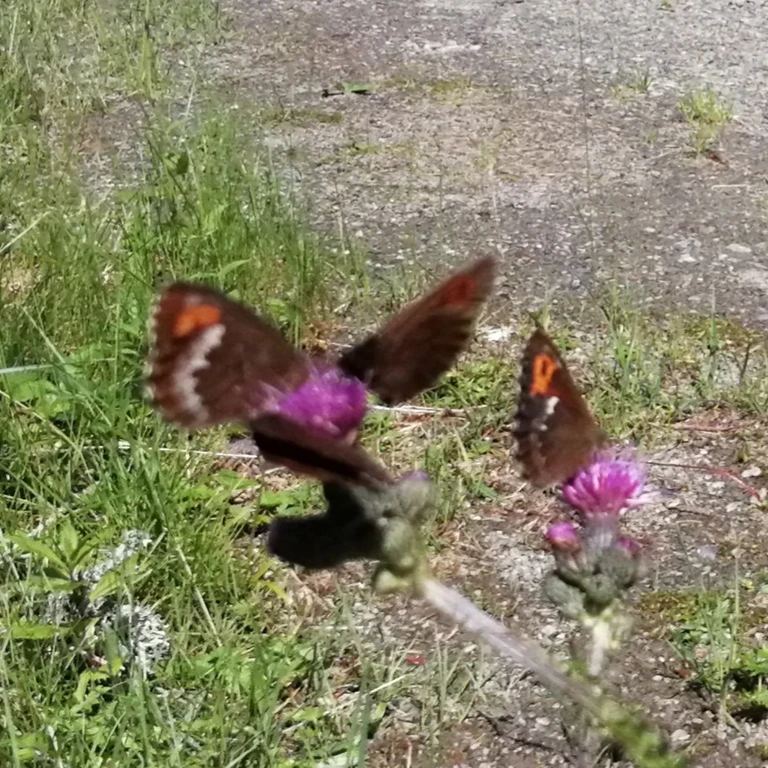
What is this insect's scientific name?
Erebia euryale
